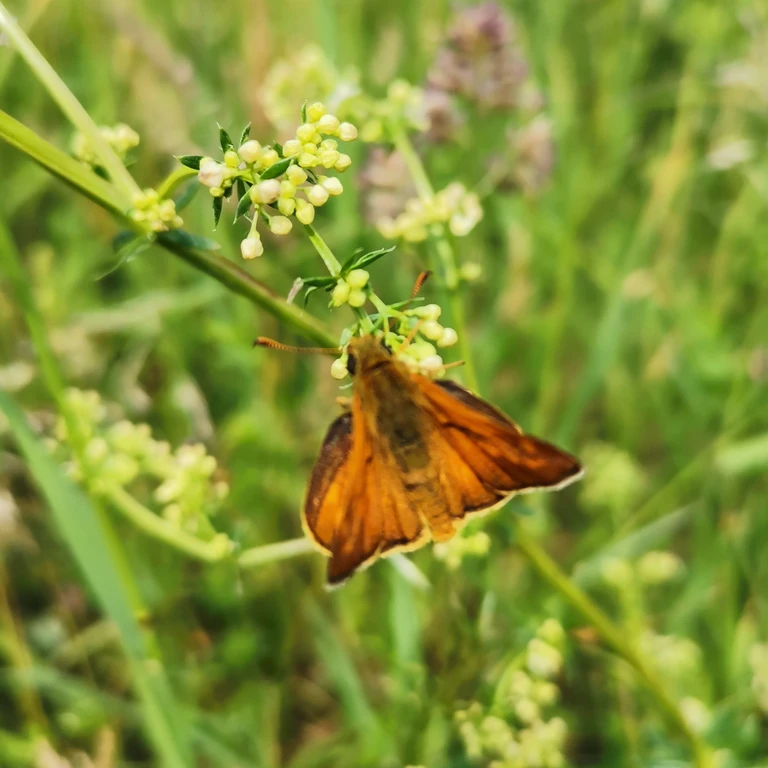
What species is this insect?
Ochlodes sylvanus (also Ochlodes venata)
